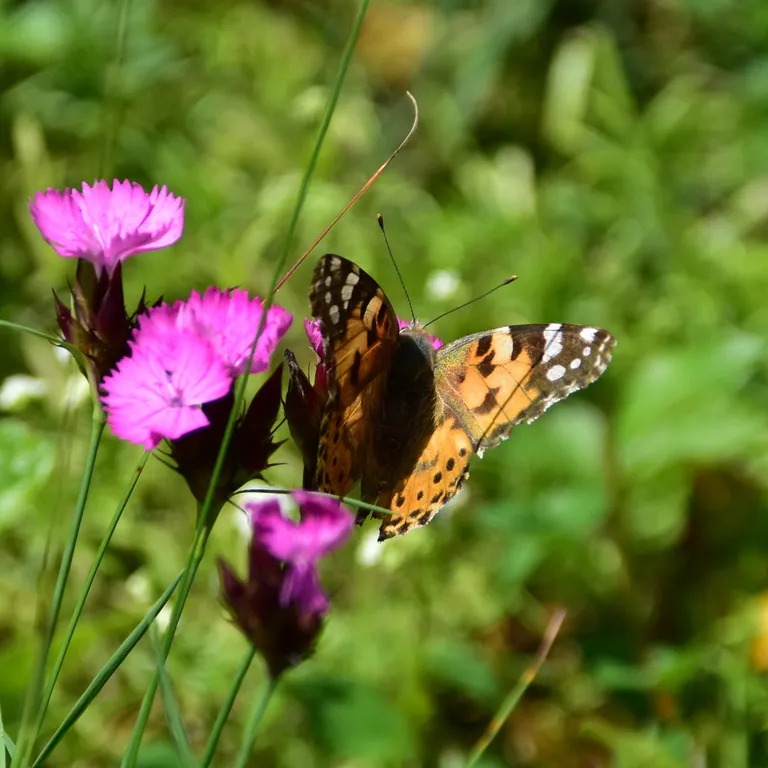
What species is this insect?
Vanessa cardui
